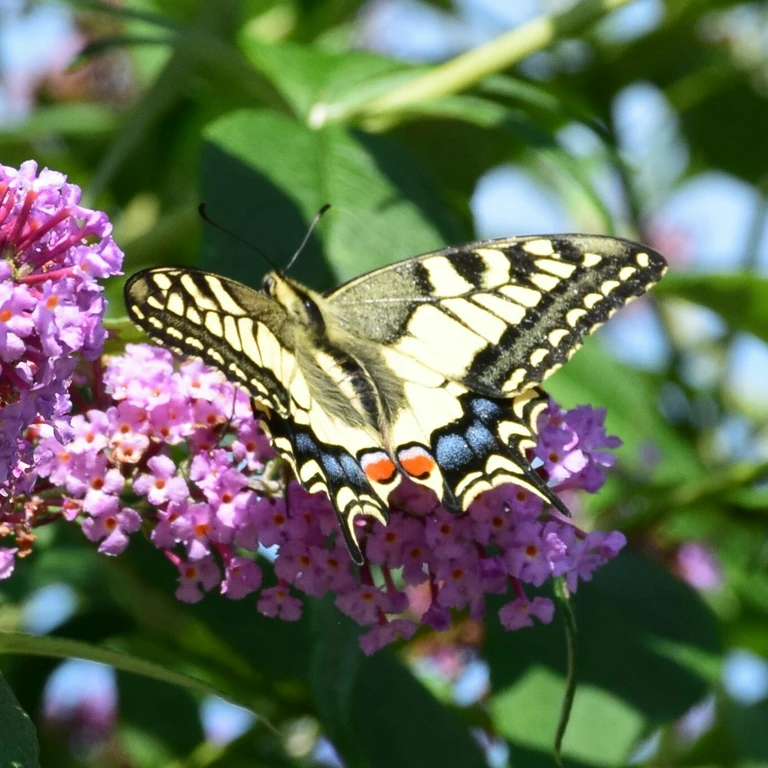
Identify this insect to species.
Papilio machaon
